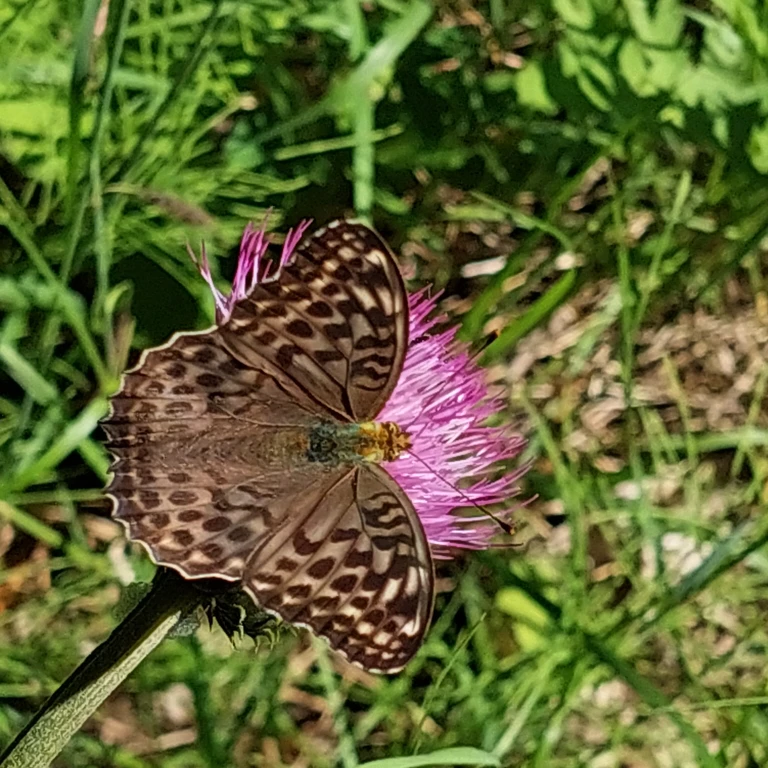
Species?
Argynnis paphia
